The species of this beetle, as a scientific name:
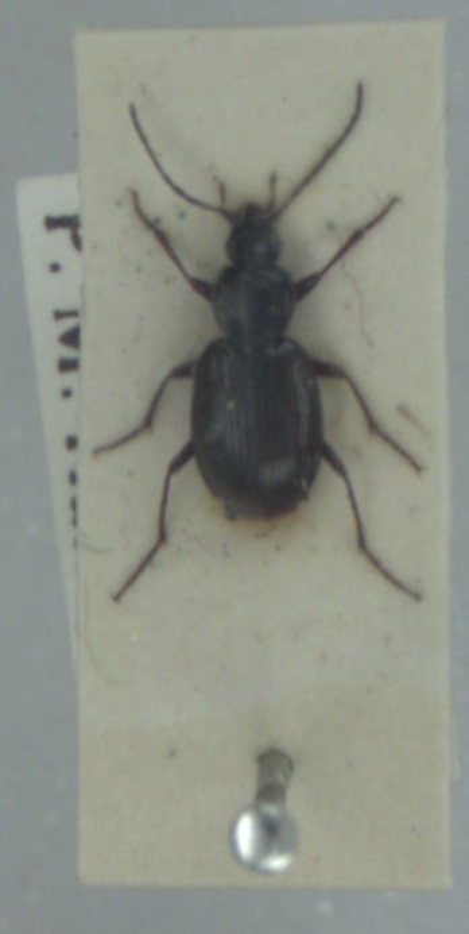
Agonum fuliginosum
